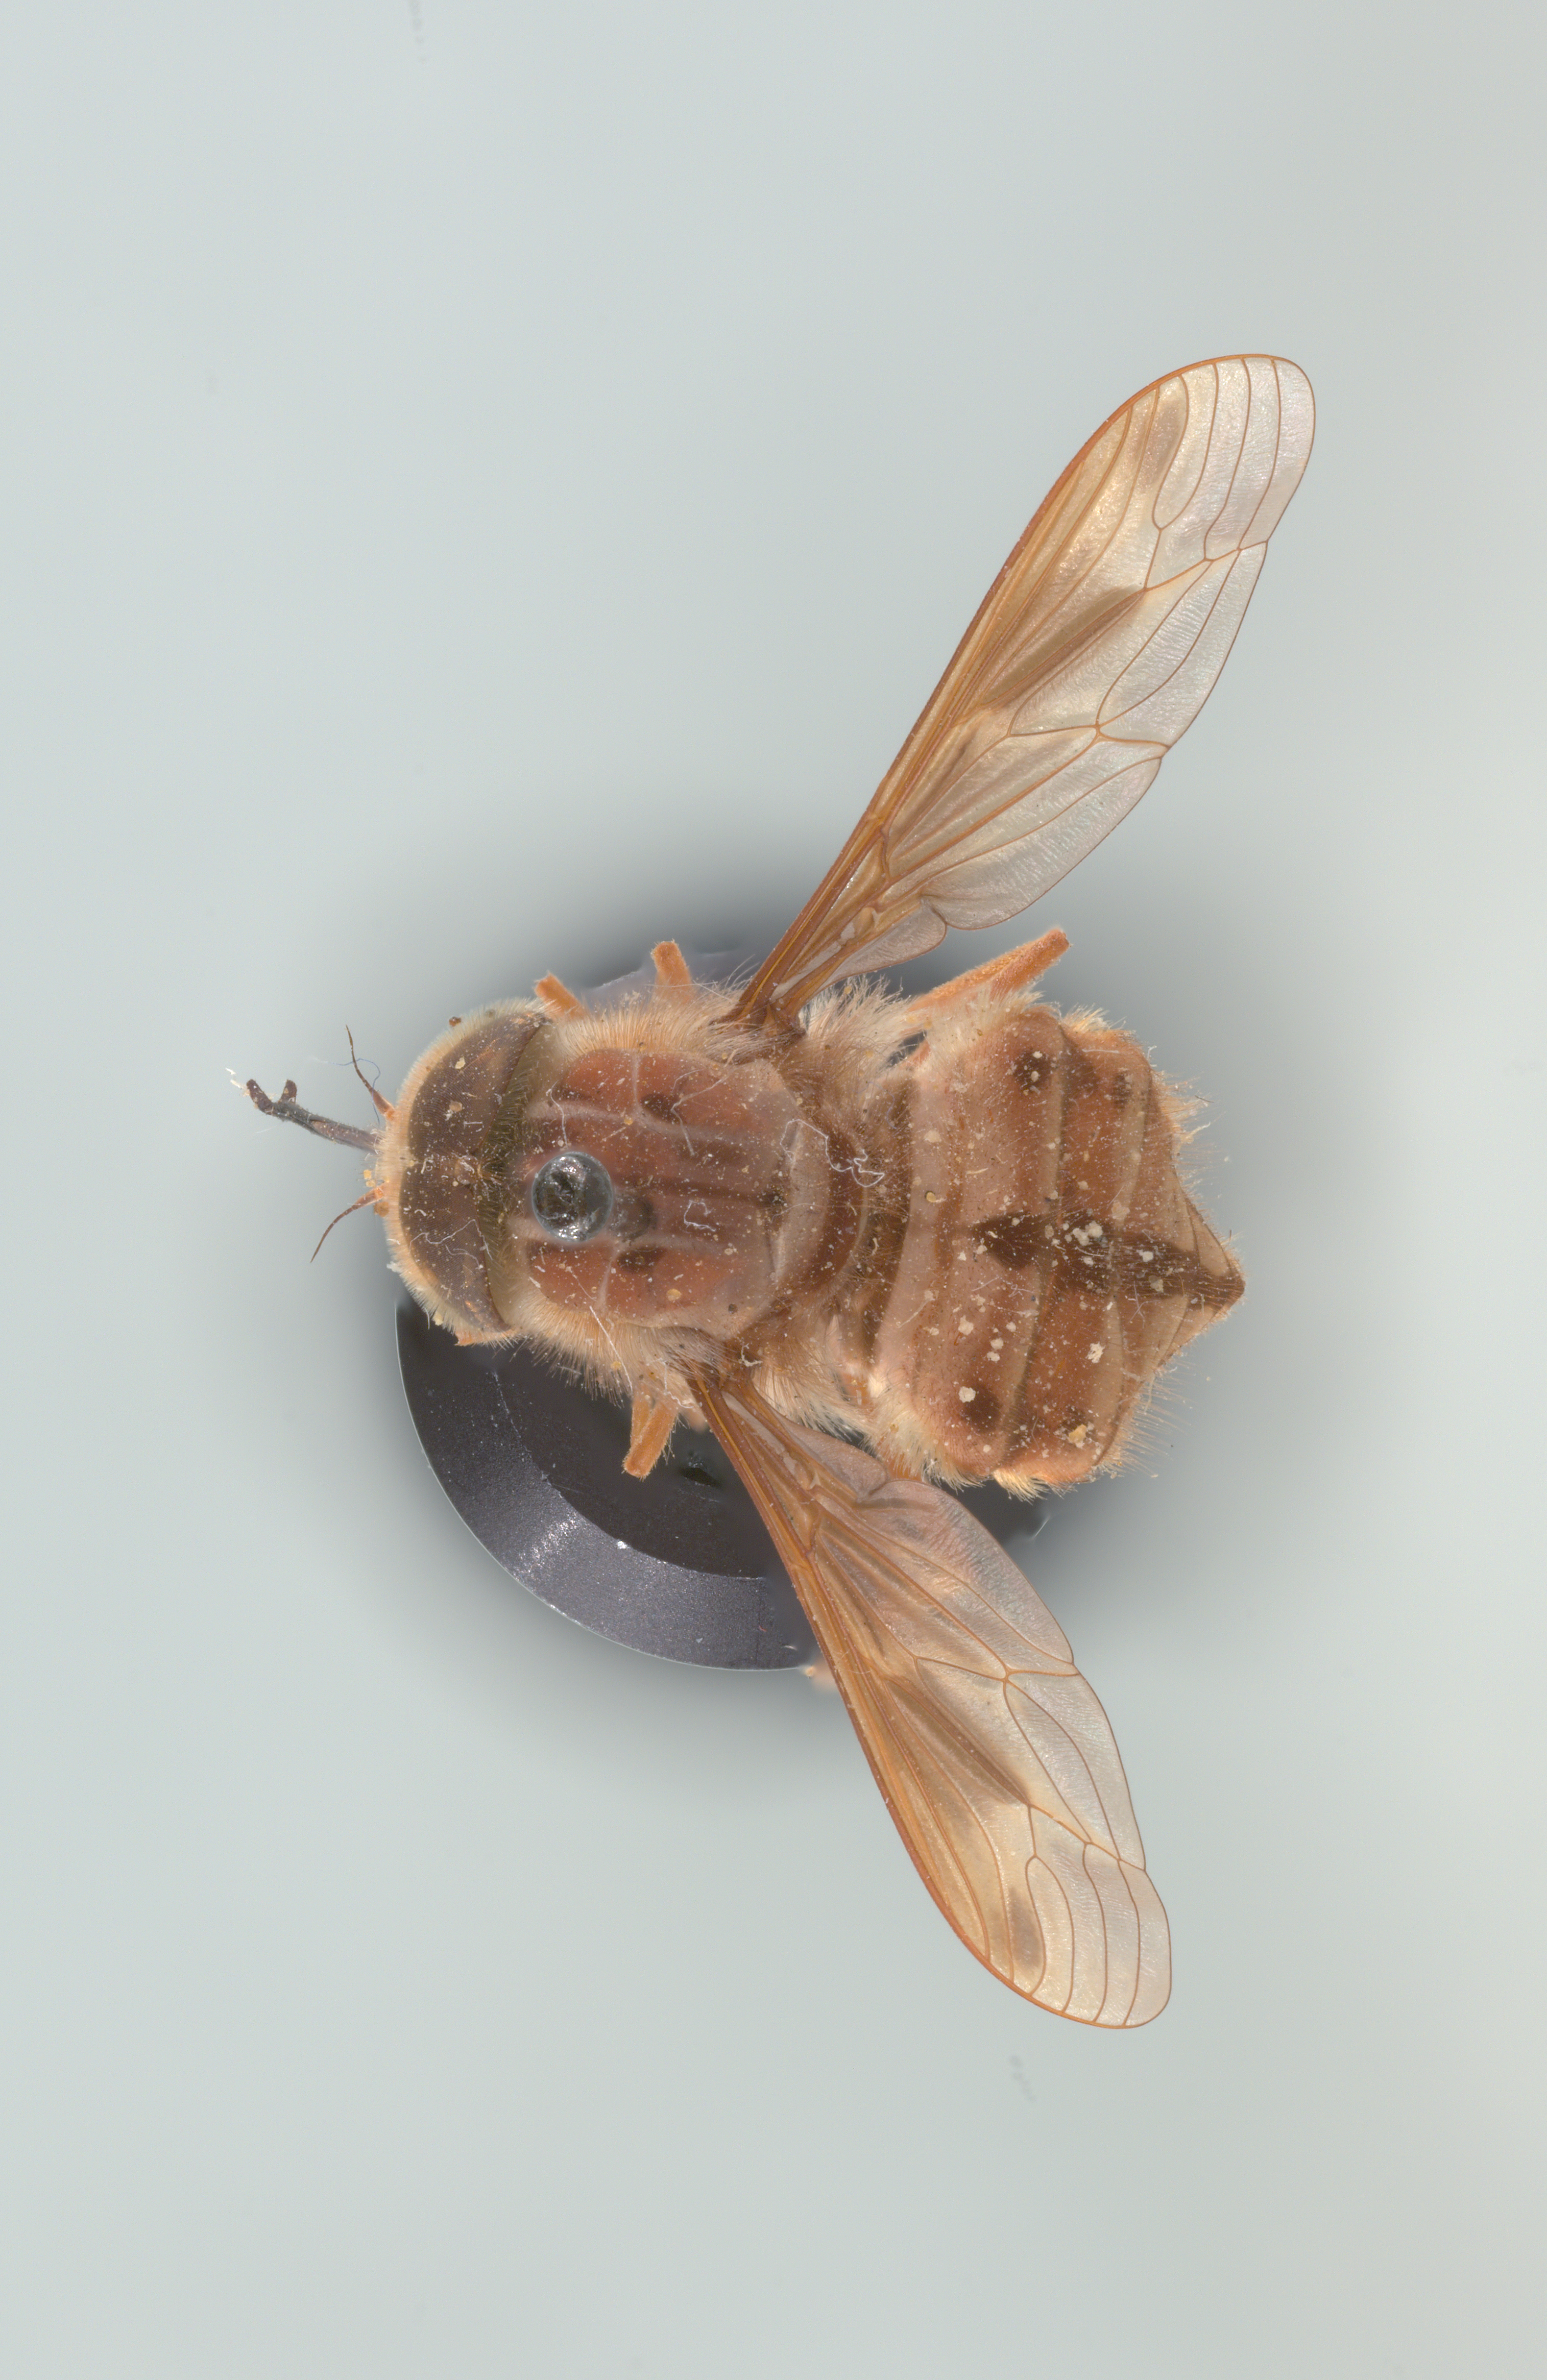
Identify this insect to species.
Hirmoneura nubipennis (also Trichophthalma nubipennis)
